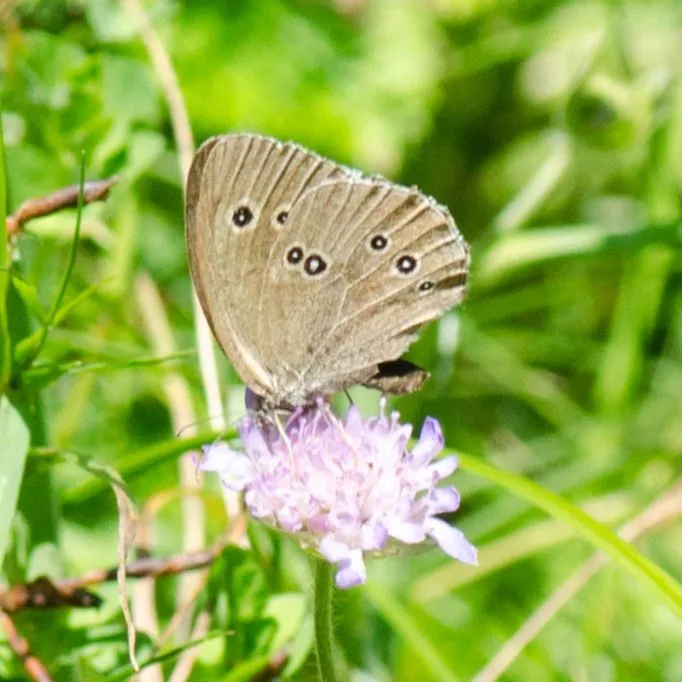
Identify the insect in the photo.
Aphantopus hyperantus
